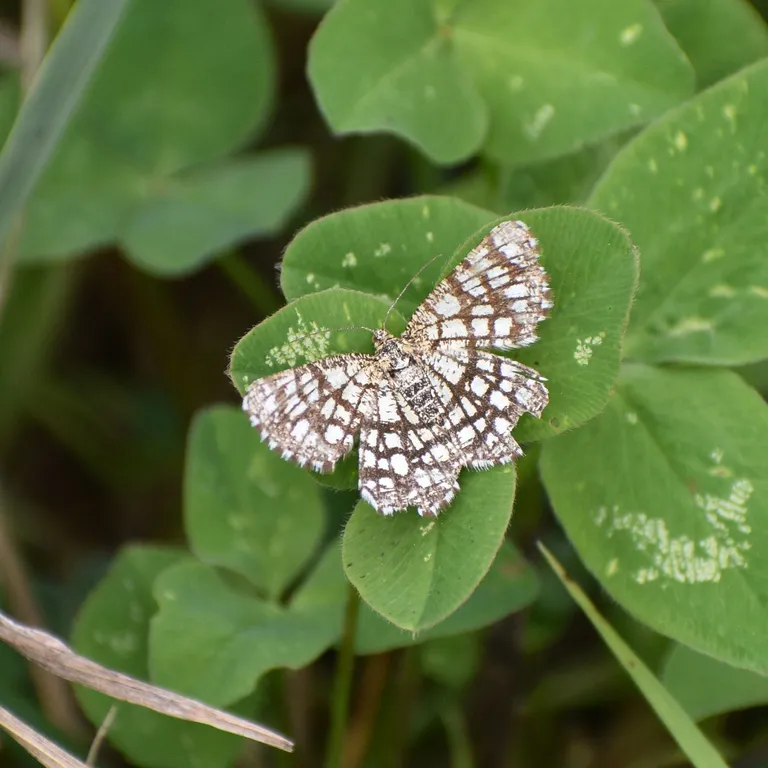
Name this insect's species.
Chiasmia clathrata
